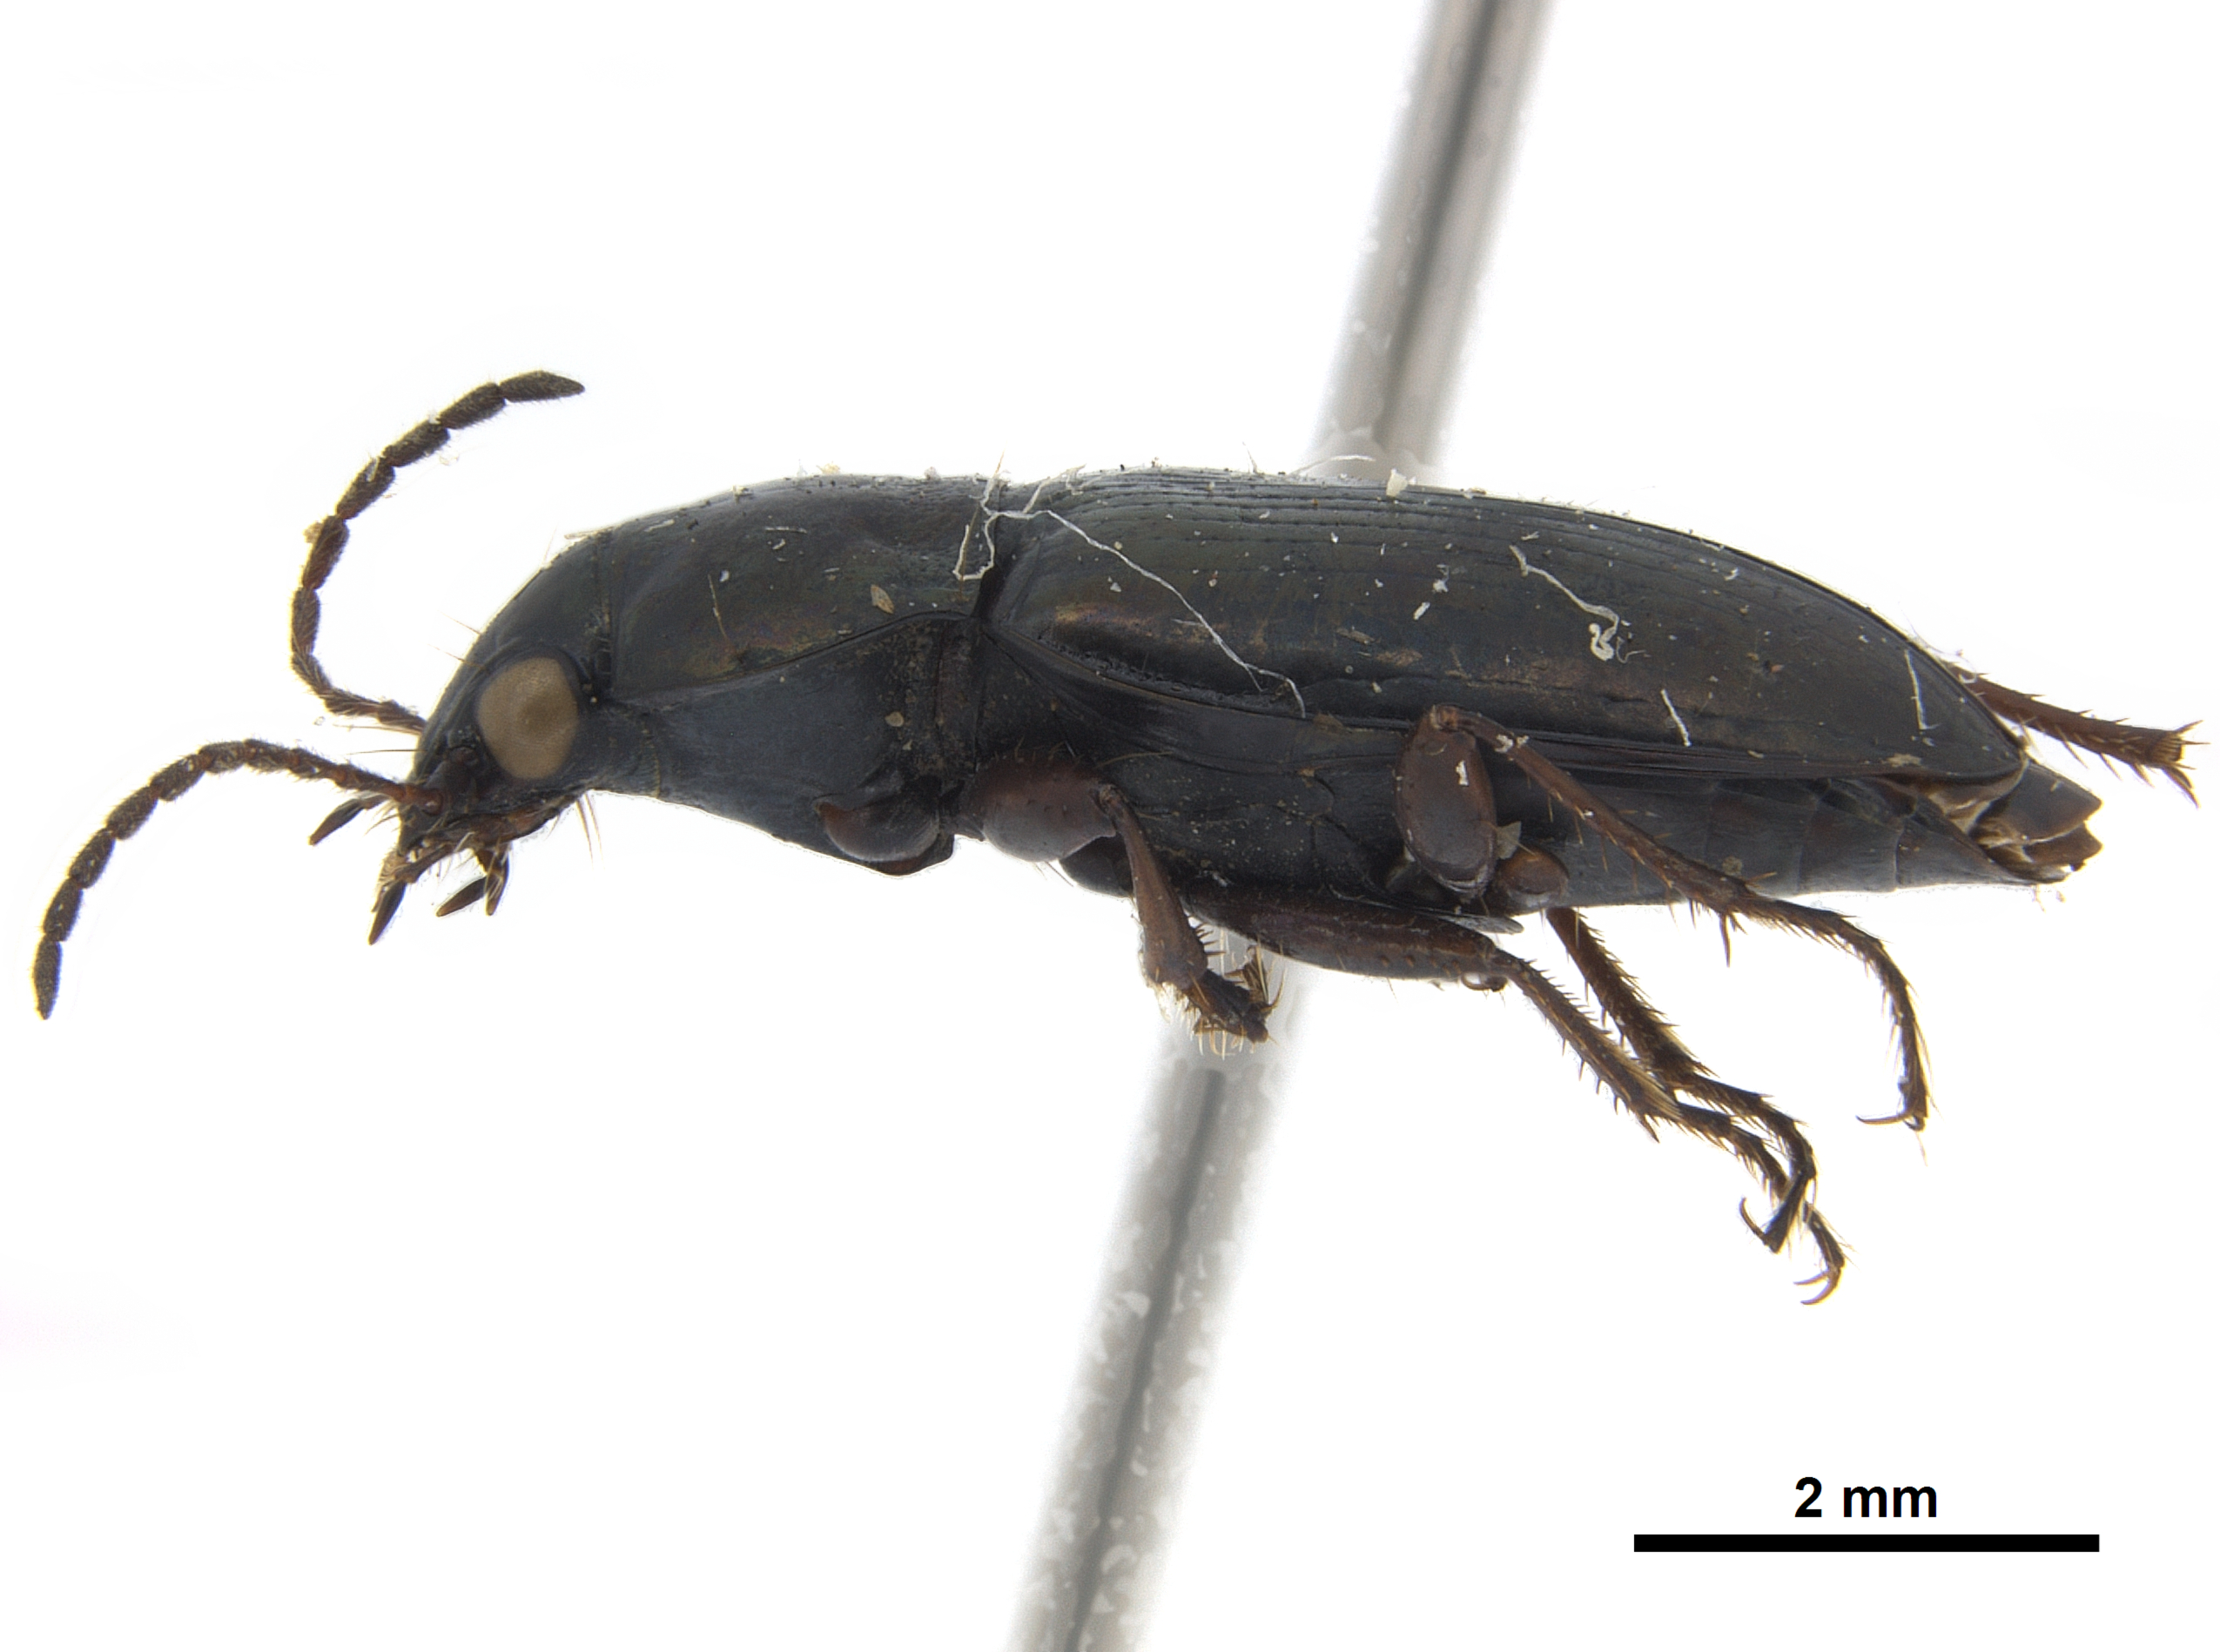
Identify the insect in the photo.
Pogonus punctulatus (also Pogonoidius punctulatus)
